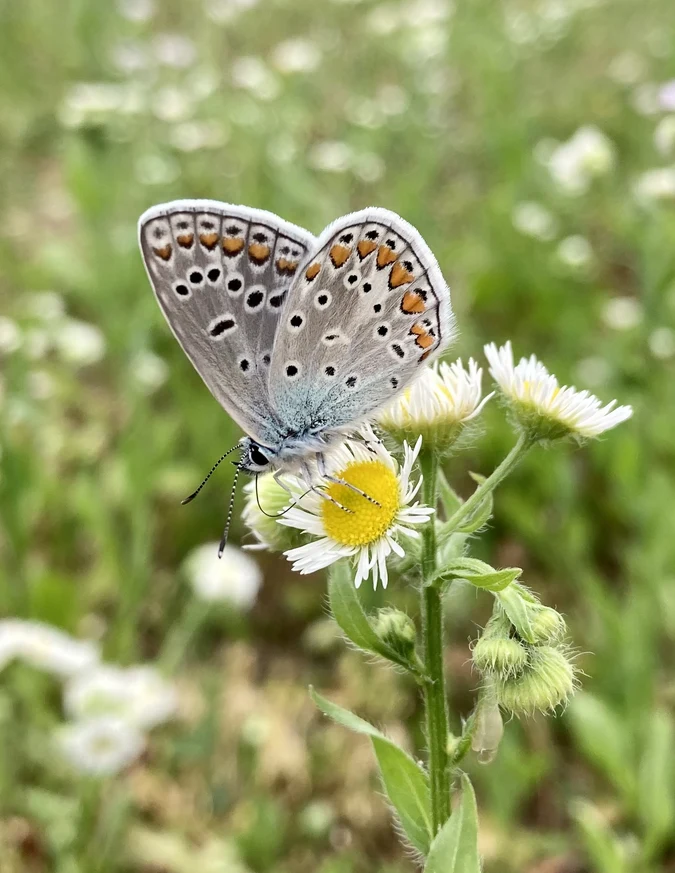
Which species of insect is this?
Polyommatus icarus
